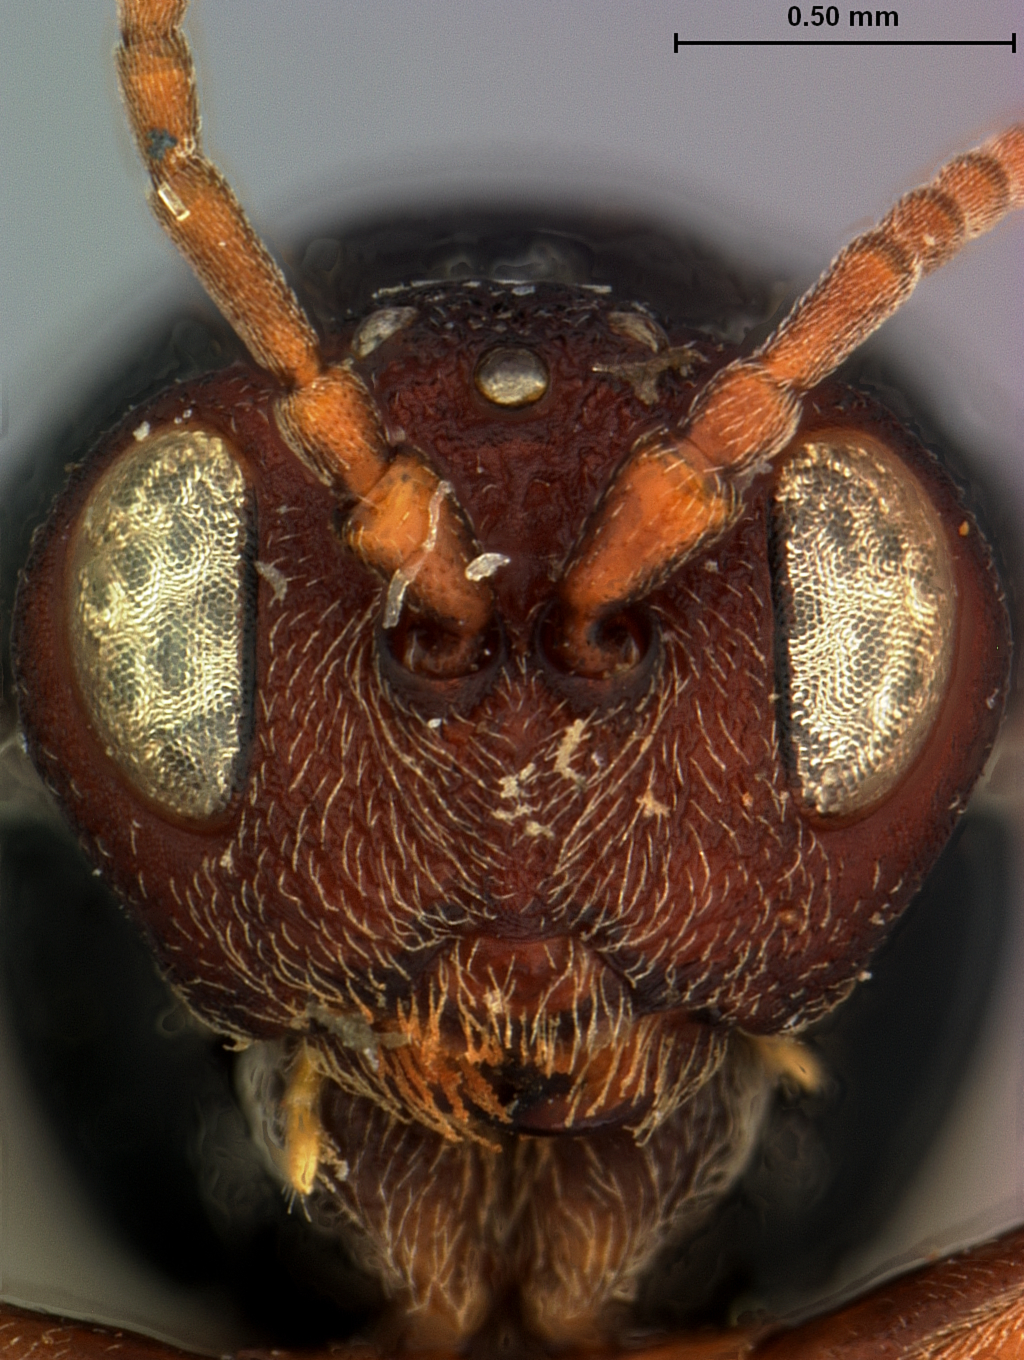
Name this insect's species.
Amphibolips montana
